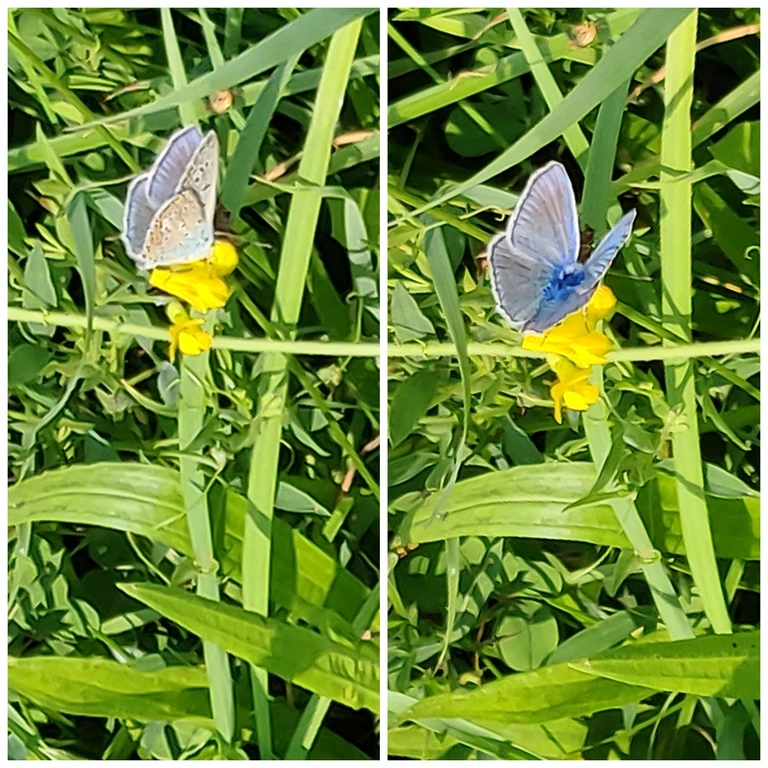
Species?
Polyommatus icarus
